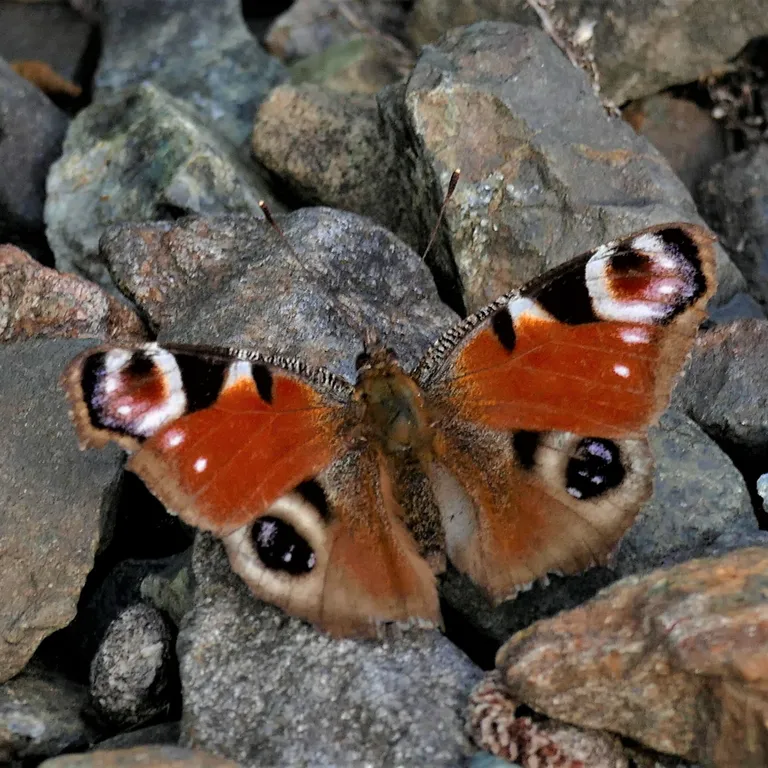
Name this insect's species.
Aglais io
